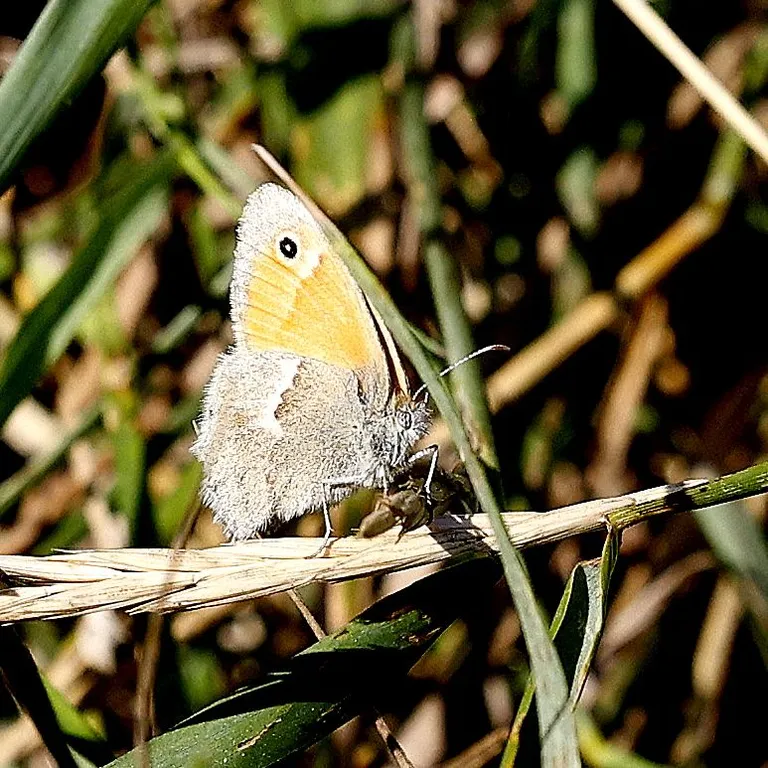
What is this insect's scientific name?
Coenonympha pamphilus
